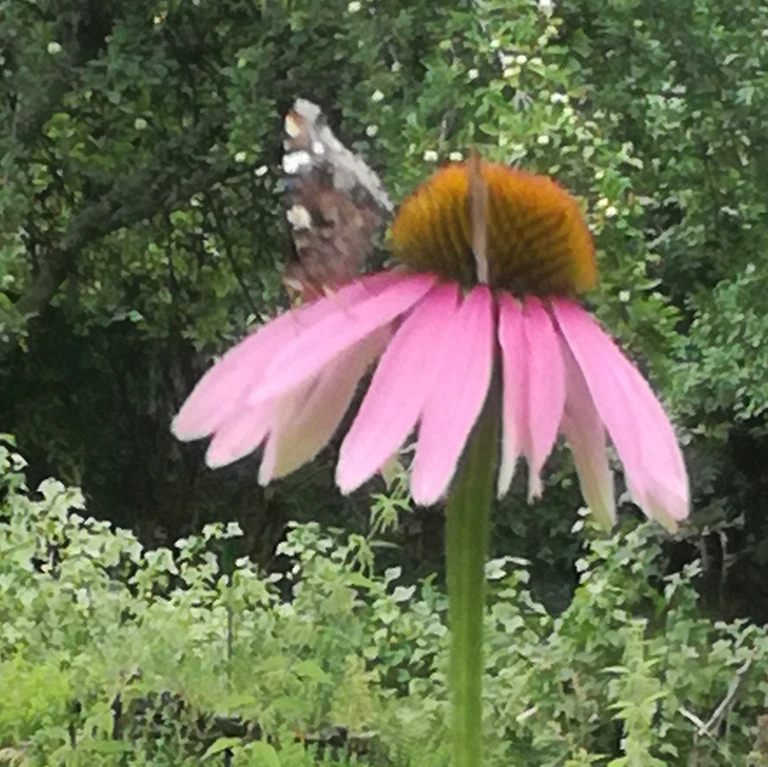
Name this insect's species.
Vanessa atalanta
